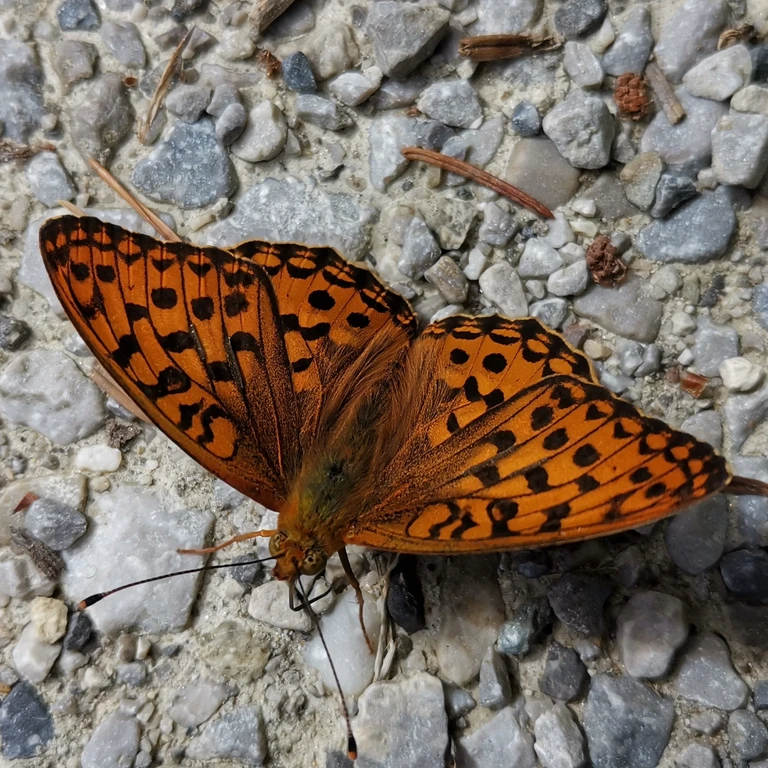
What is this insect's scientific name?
Fabriciana adippe
